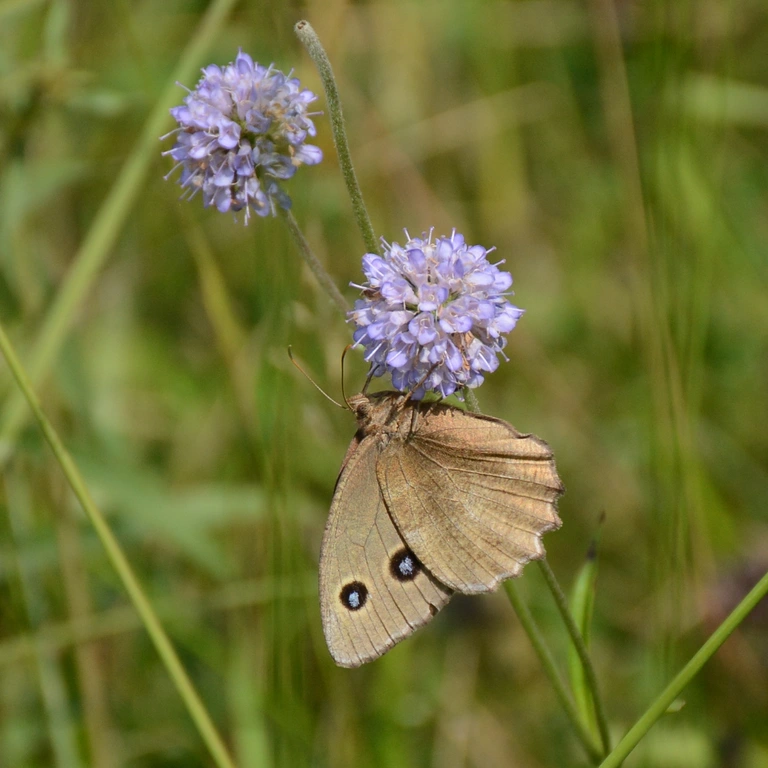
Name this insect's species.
Minois dryas
